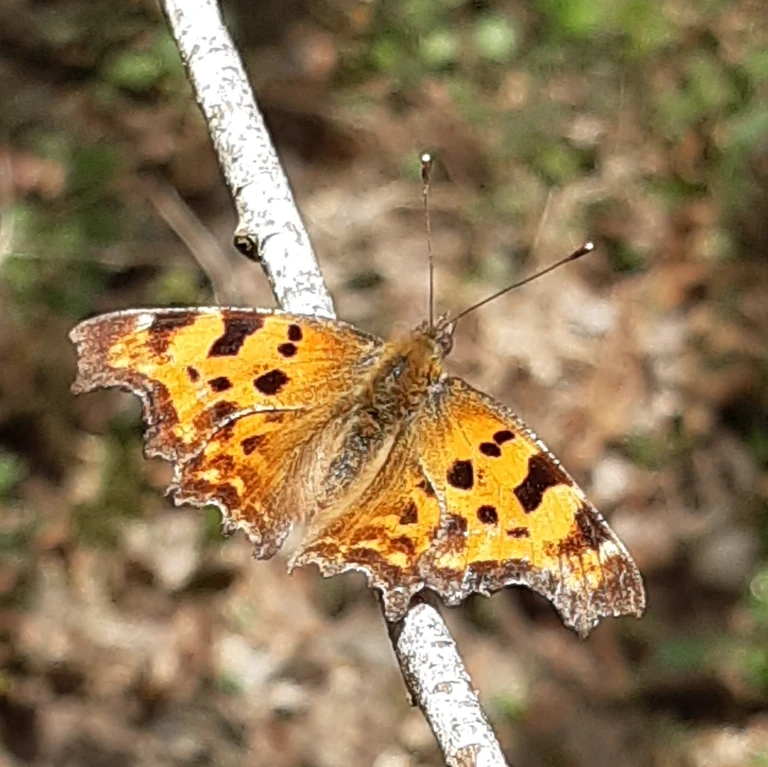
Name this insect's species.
Polygonia c-album
